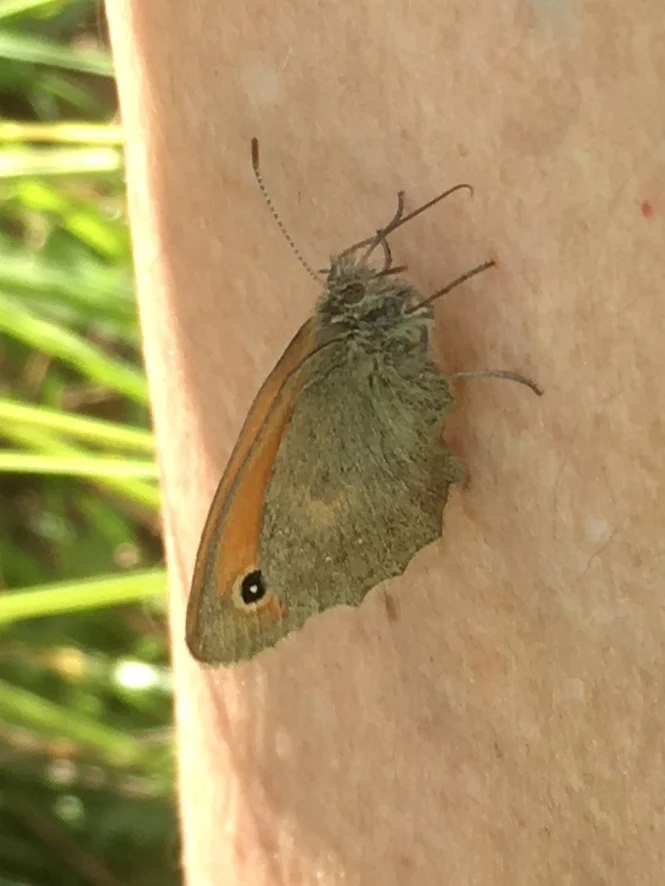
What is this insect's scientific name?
Coenonympha pamphilus
